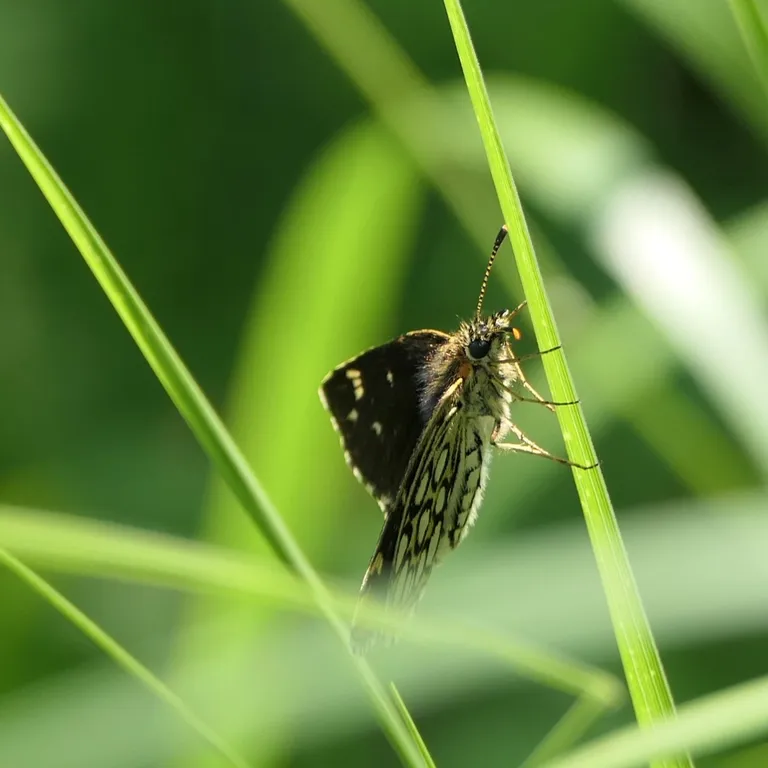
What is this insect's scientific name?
Heteropterus morpheus
